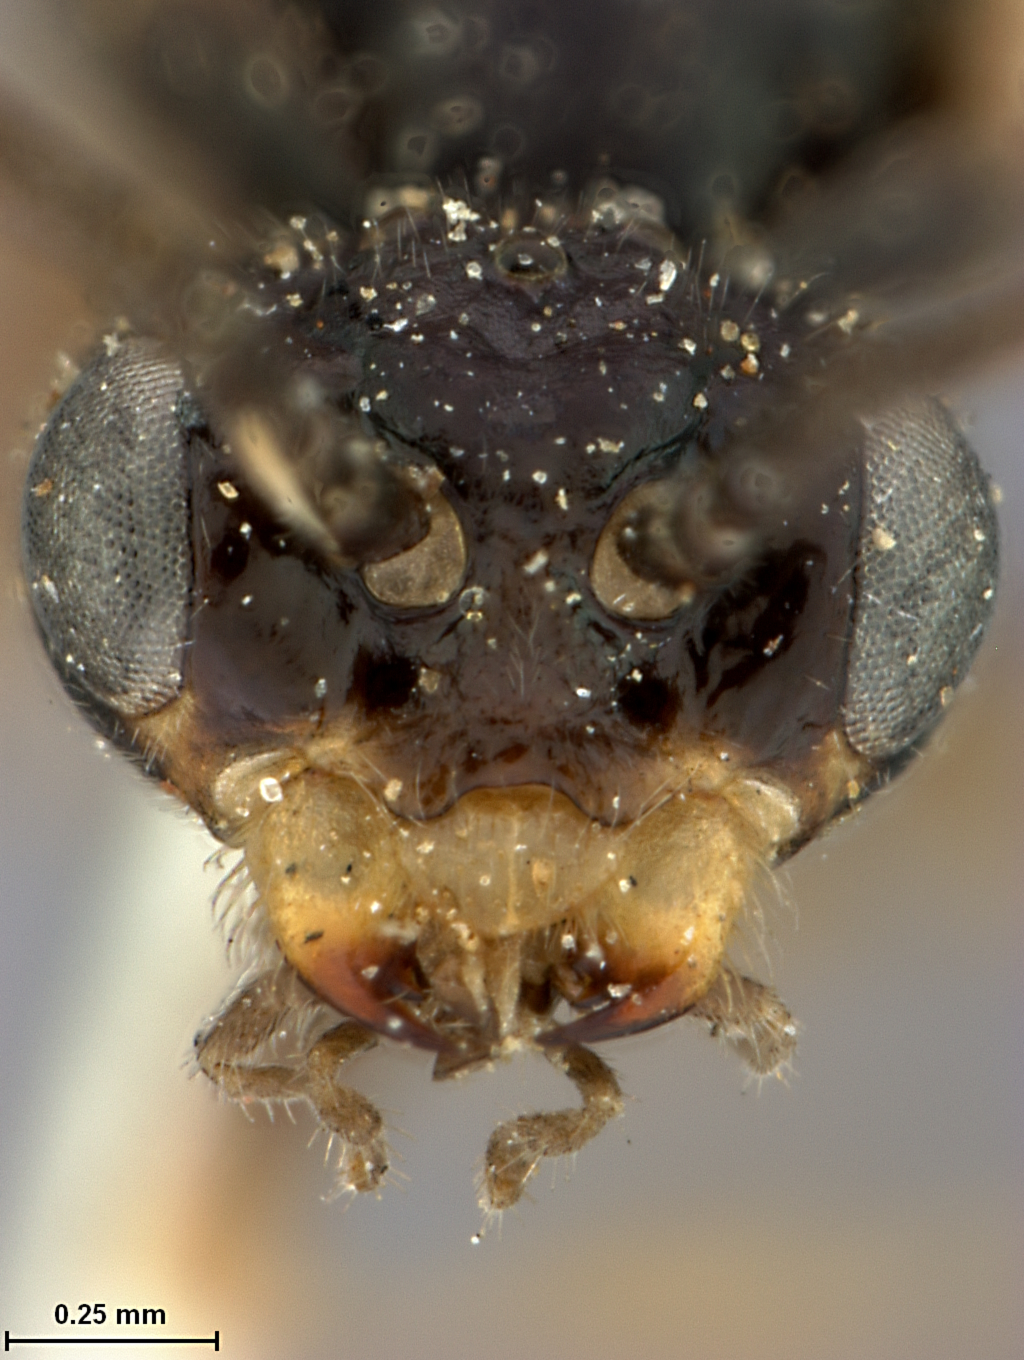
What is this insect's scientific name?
Pontania ora
